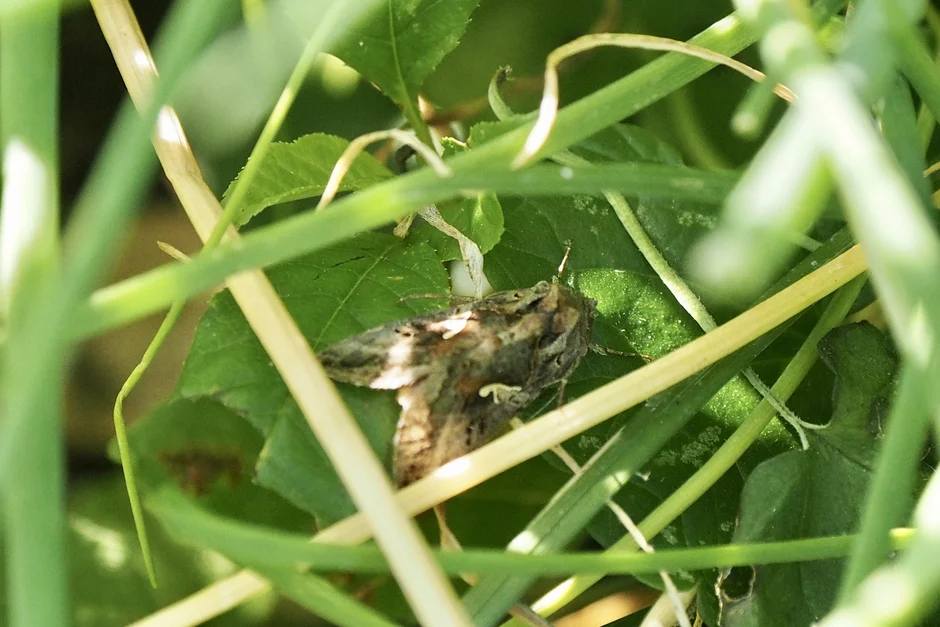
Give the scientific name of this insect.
Autographa gamma
